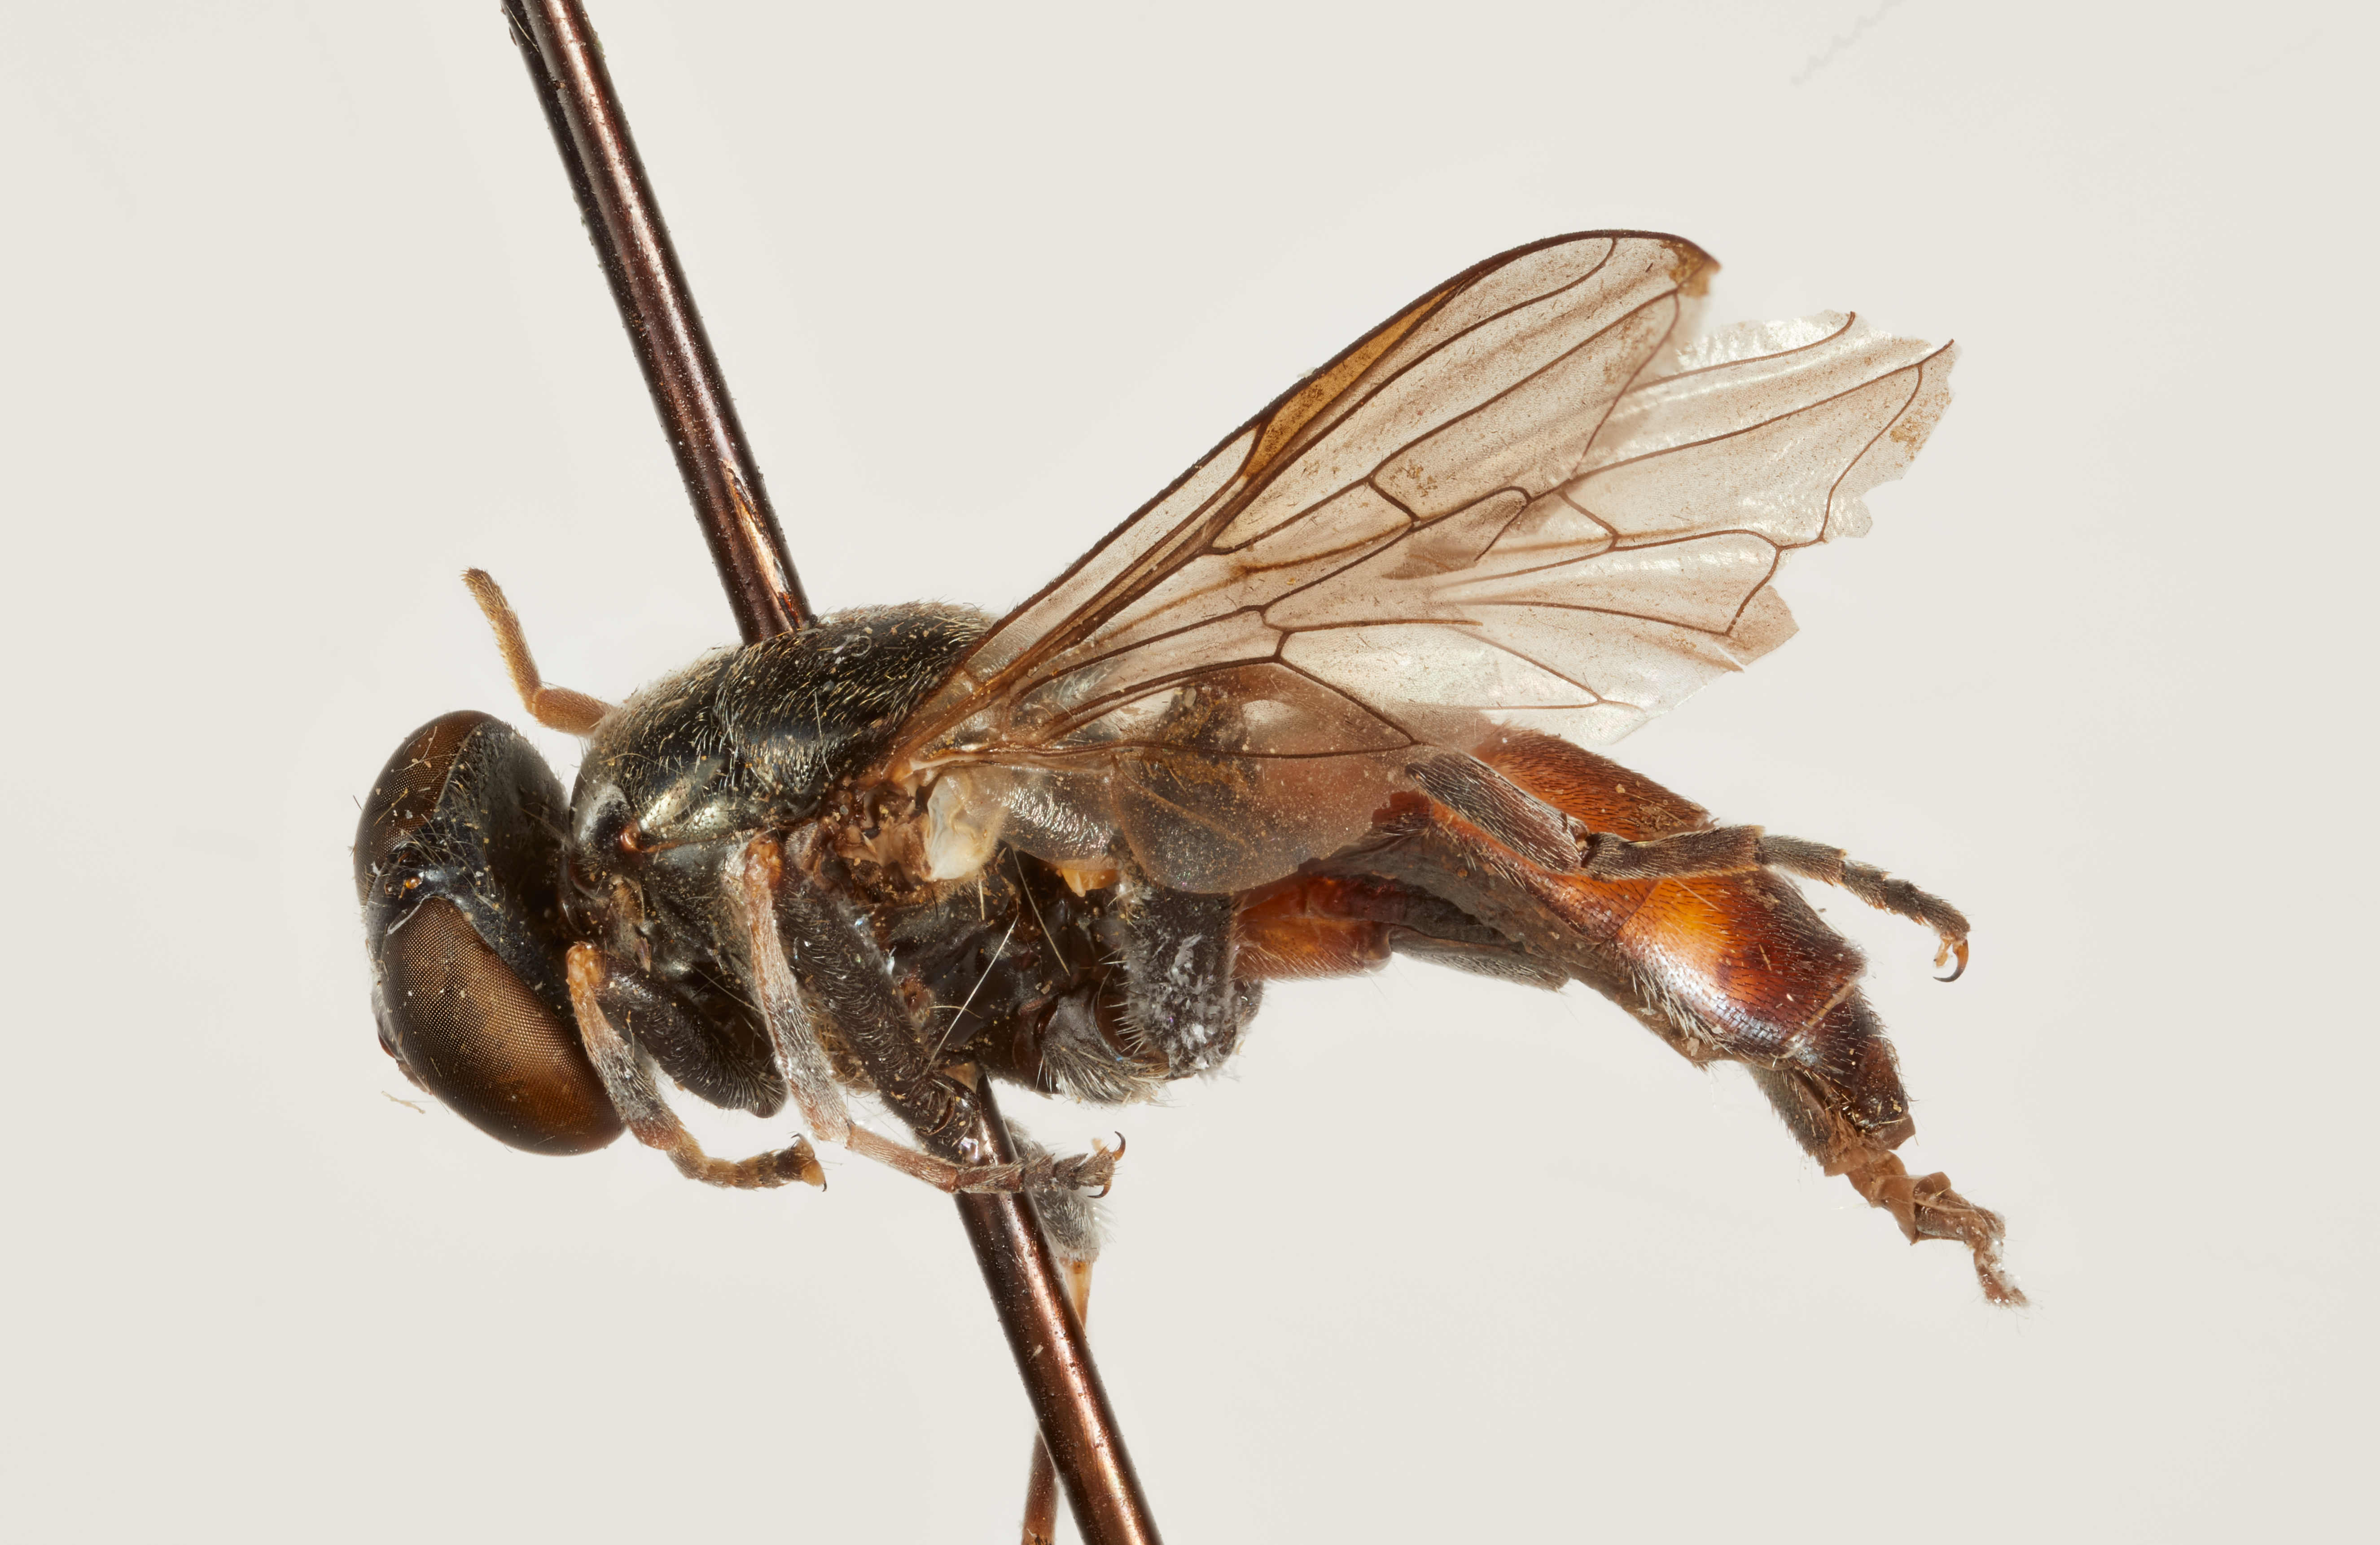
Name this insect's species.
Xylota argoi
